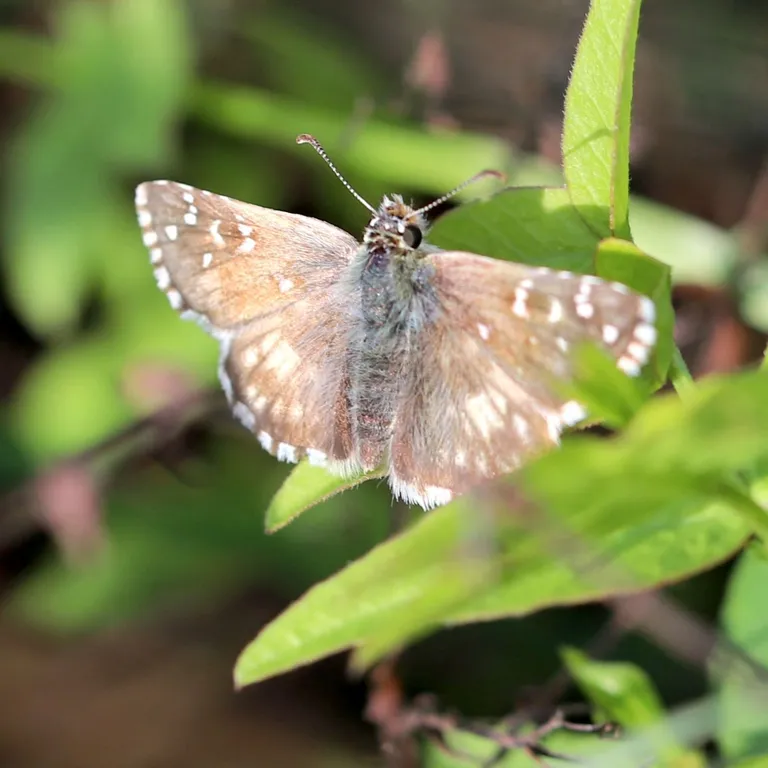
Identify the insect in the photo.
Pyrgus armoricanus
